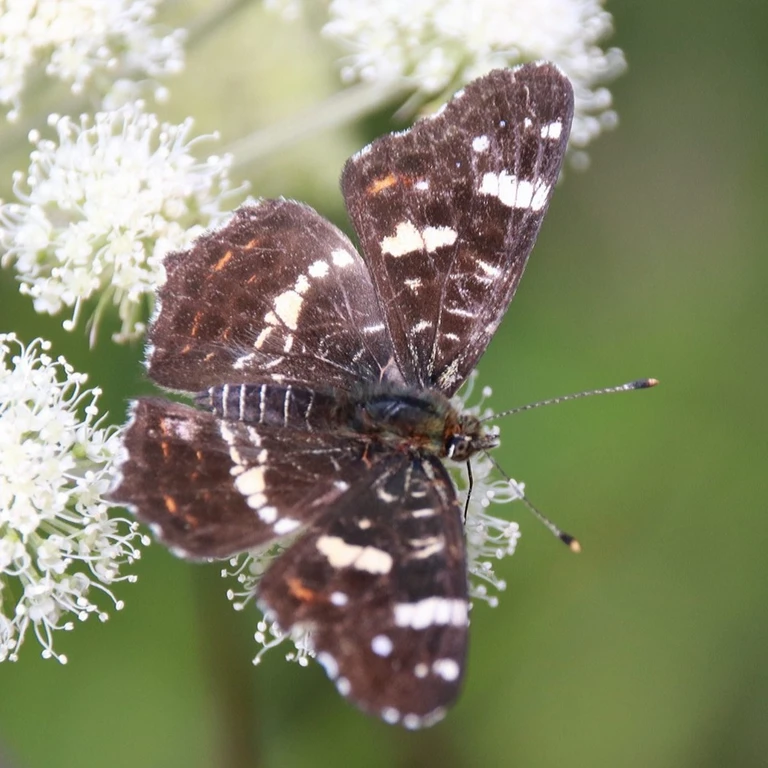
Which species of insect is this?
Araschnia levana
